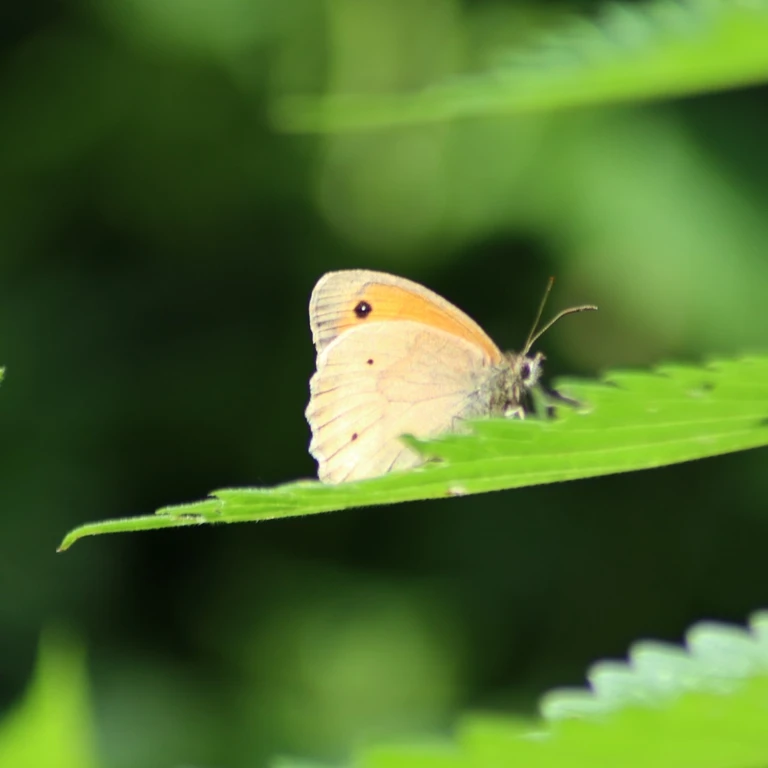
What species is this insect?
Maniola jurtina
